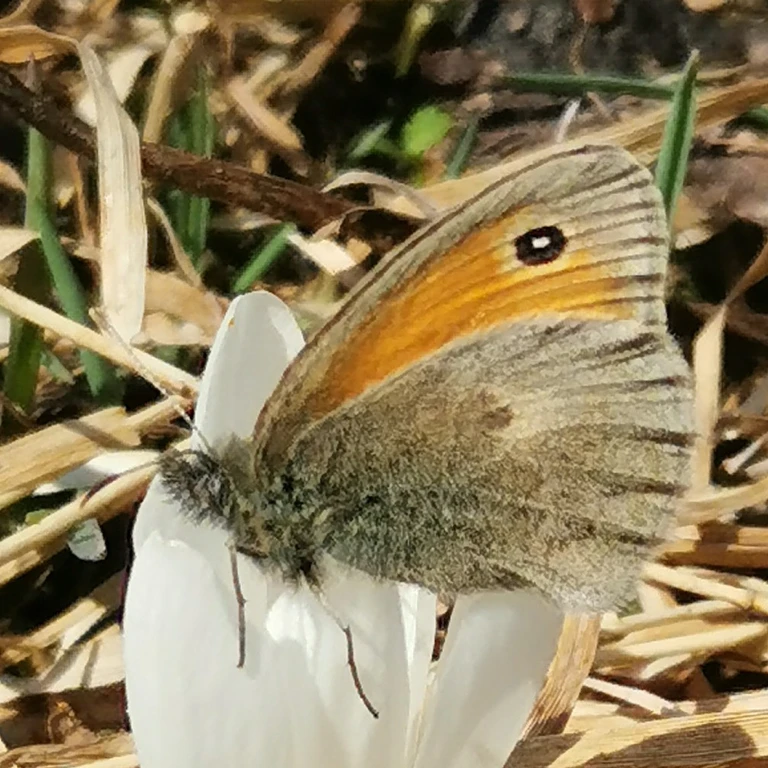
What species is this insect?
Coenonympha pamphilus
